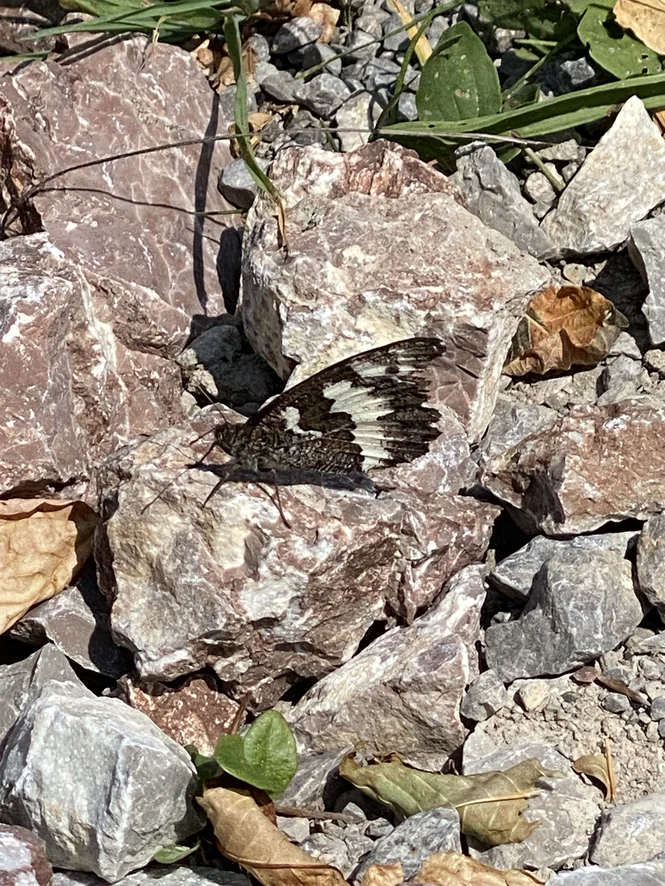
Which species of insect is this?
Brintesia circe
